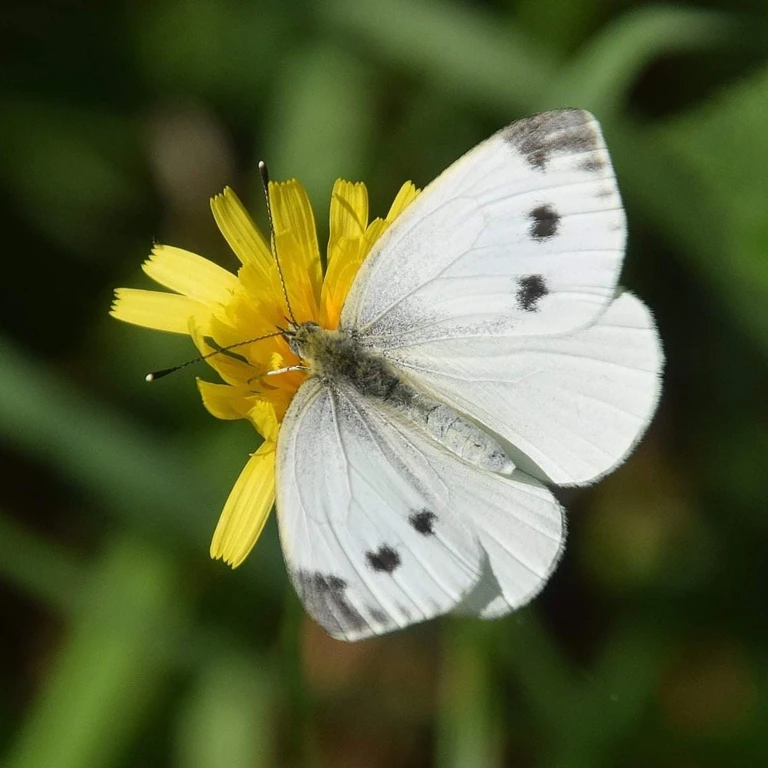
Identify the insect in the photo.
Pieris napi
